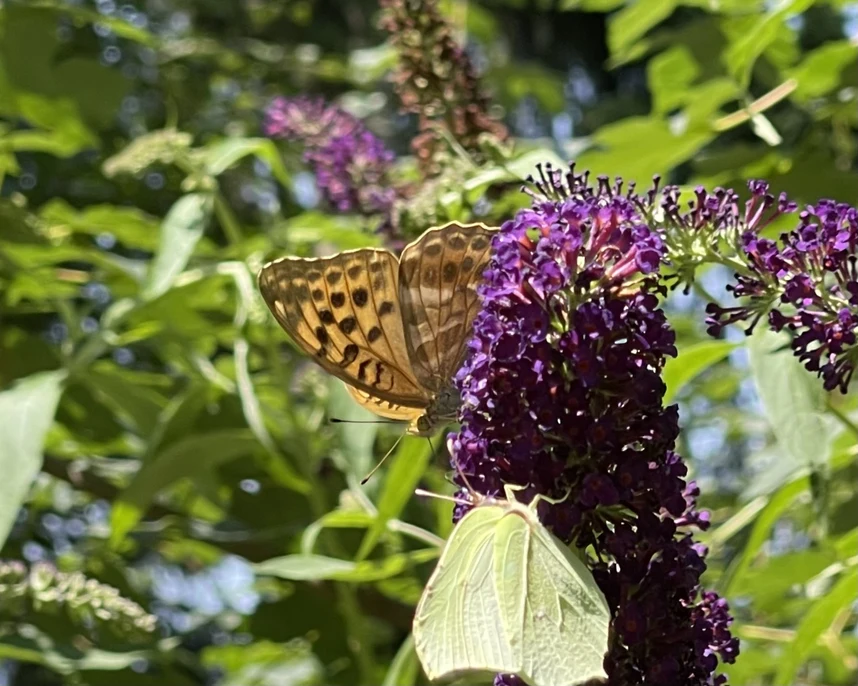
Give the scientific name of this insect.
Argynnis paphia
